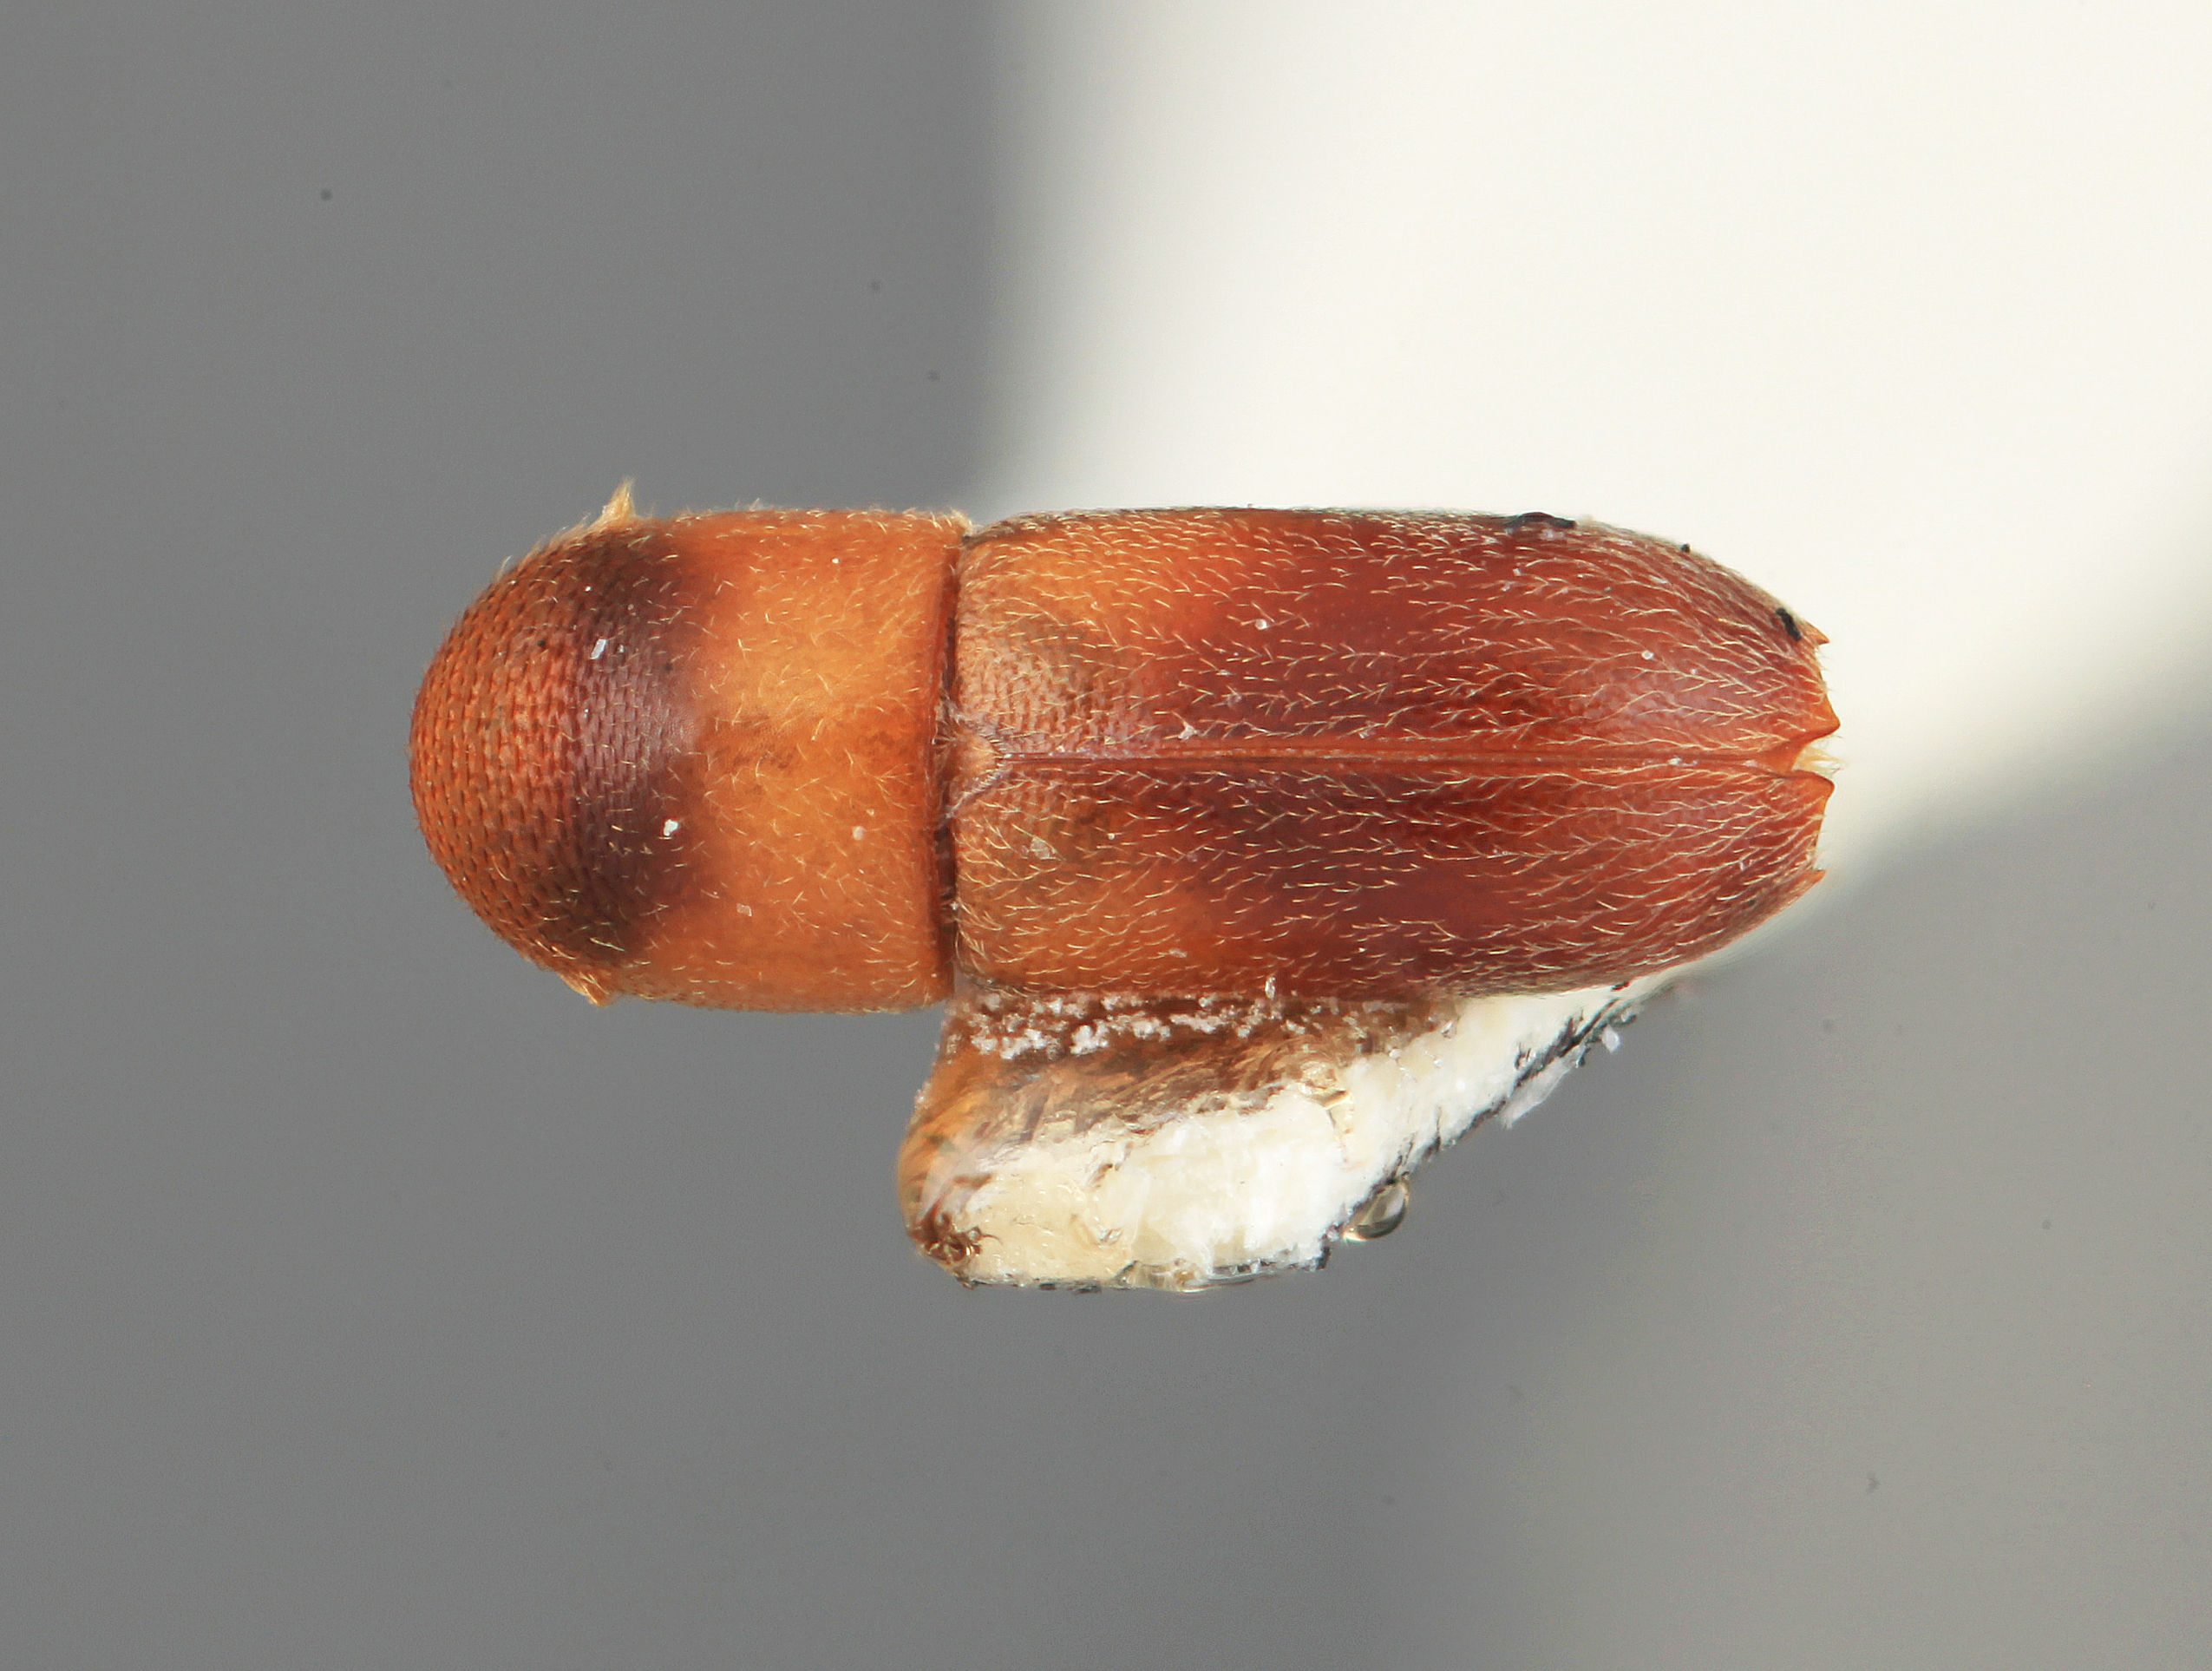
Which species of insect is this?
Gnathorus tibetensis
